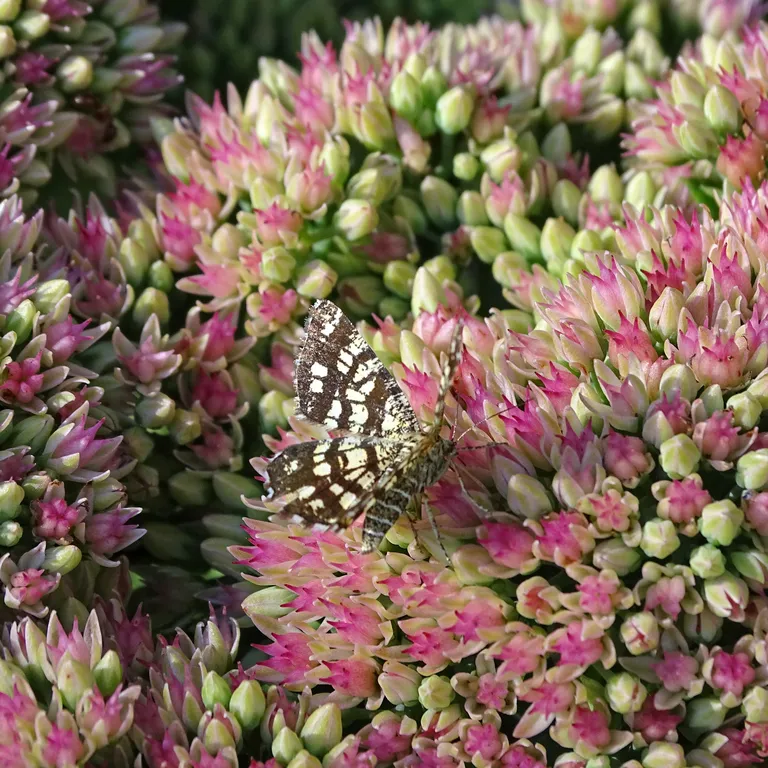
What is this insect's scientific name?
Chiasmia clathrata
